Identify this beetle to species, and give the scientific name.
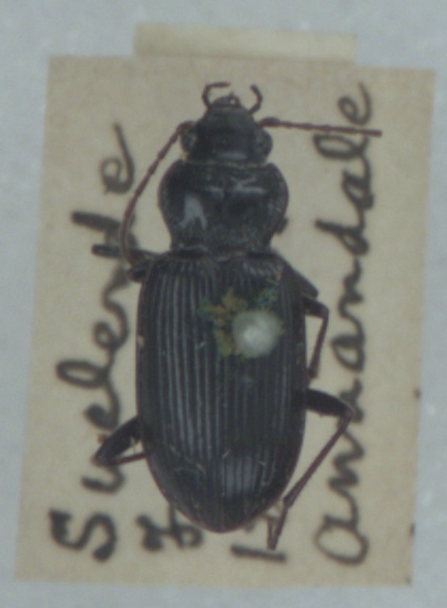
Nebria brevicollis
